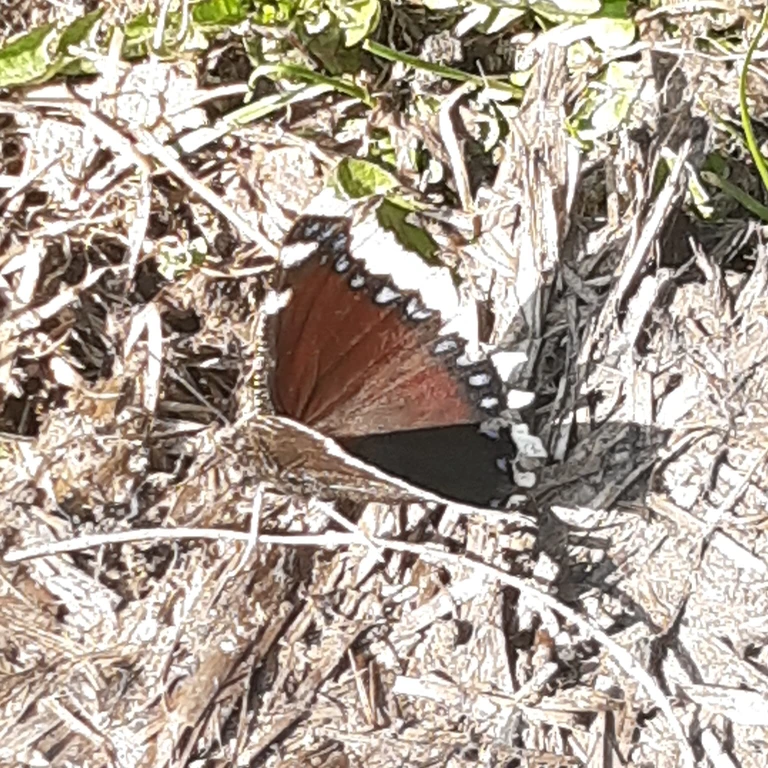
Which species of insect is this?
Nymphalis antiopa
